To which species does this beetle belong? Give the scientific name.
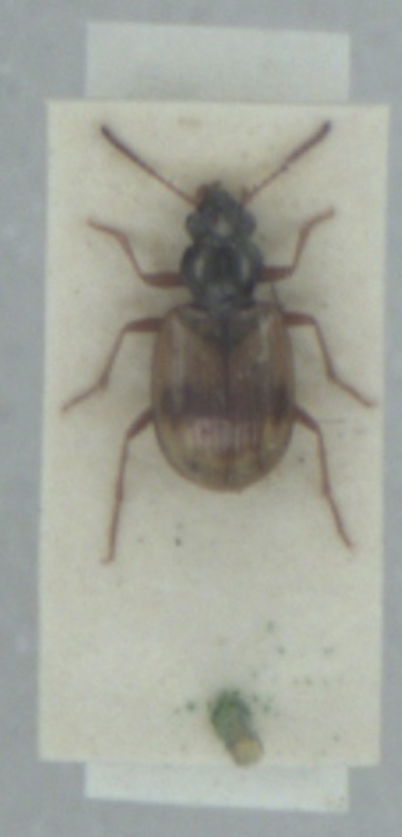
Bembidion pallidipenne
